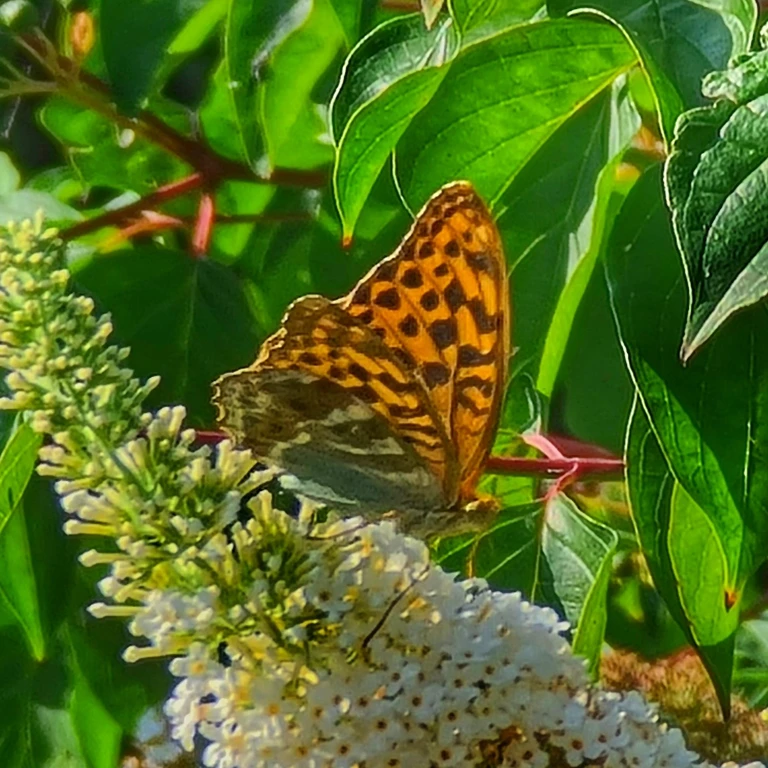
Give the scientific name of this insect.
Argynnis paphia
